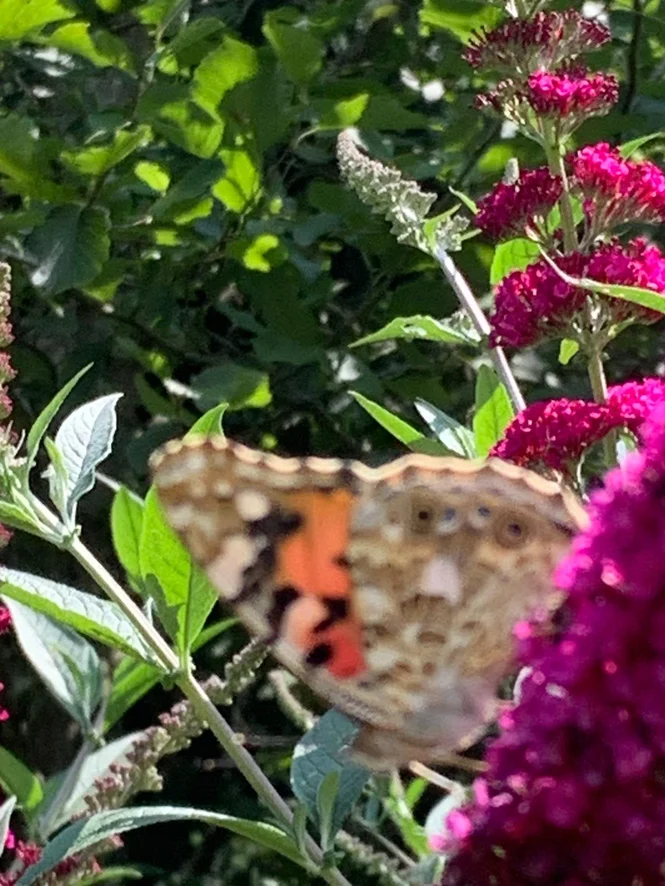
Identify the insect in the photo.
Vanessa cardui
